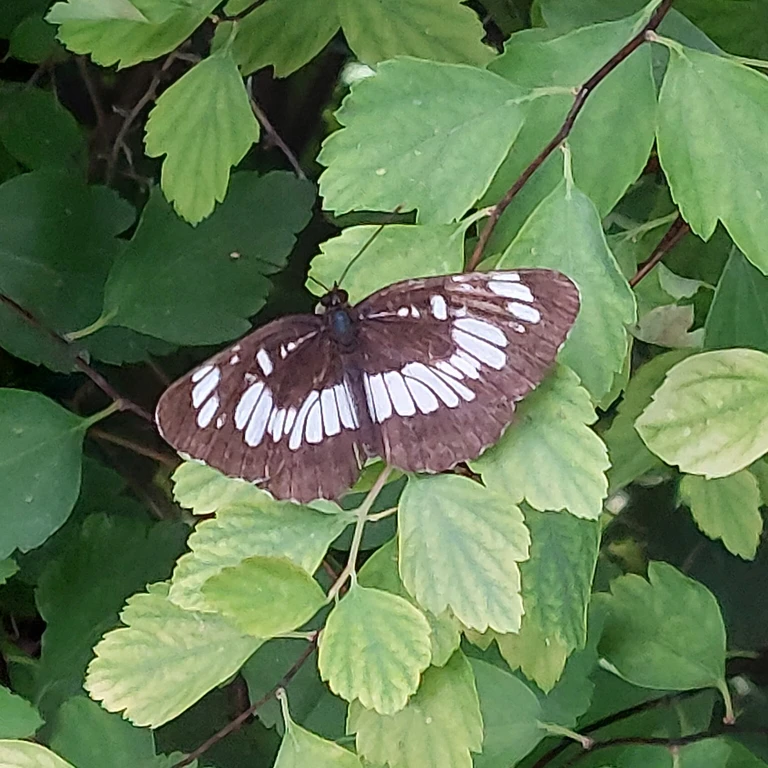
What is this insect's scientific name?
Neptis rivularis
